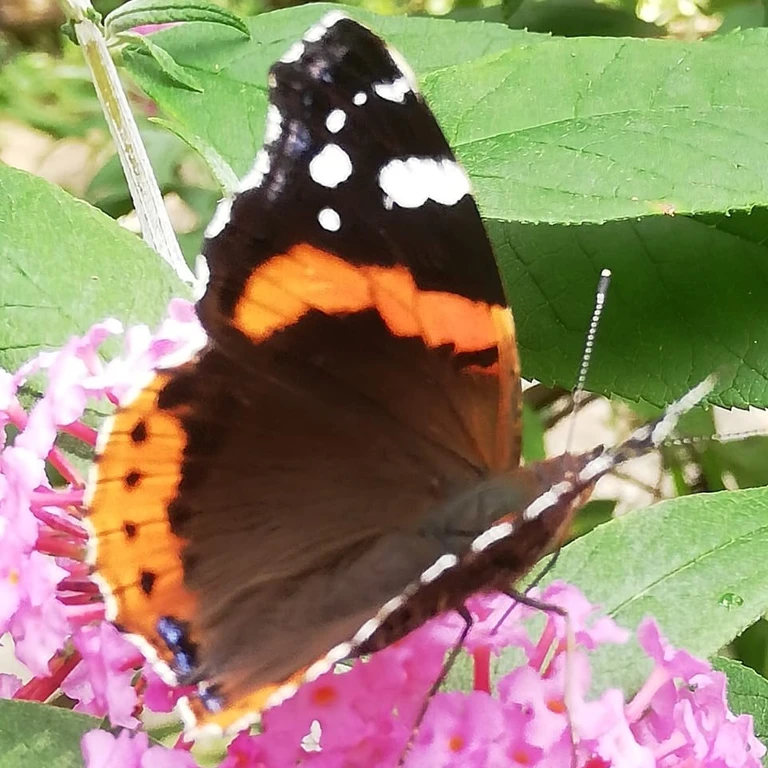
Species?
Vanessa atalanta
